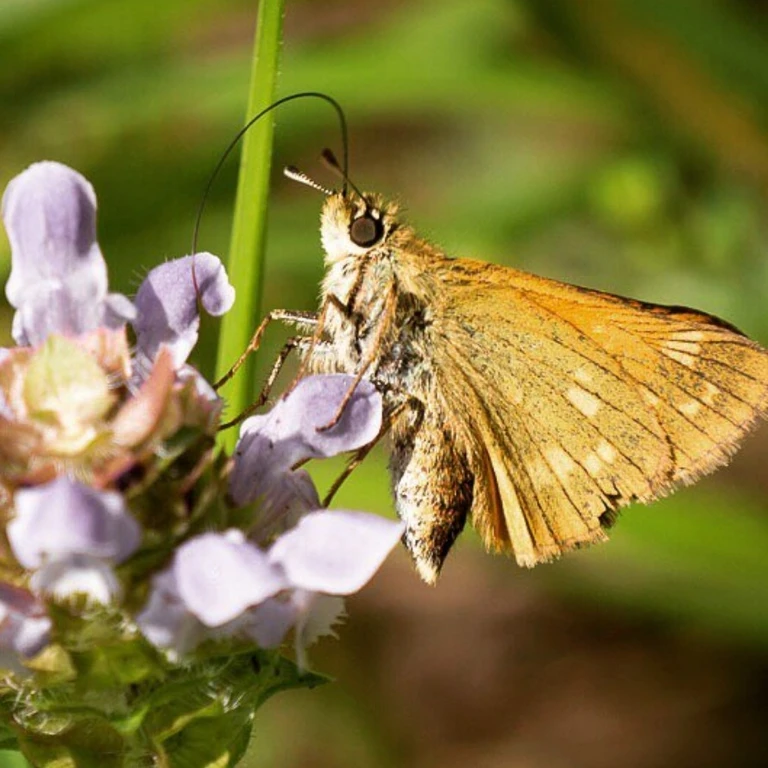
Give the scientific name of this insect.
Ochlodes sylvanus (also Ochlodes venata)
